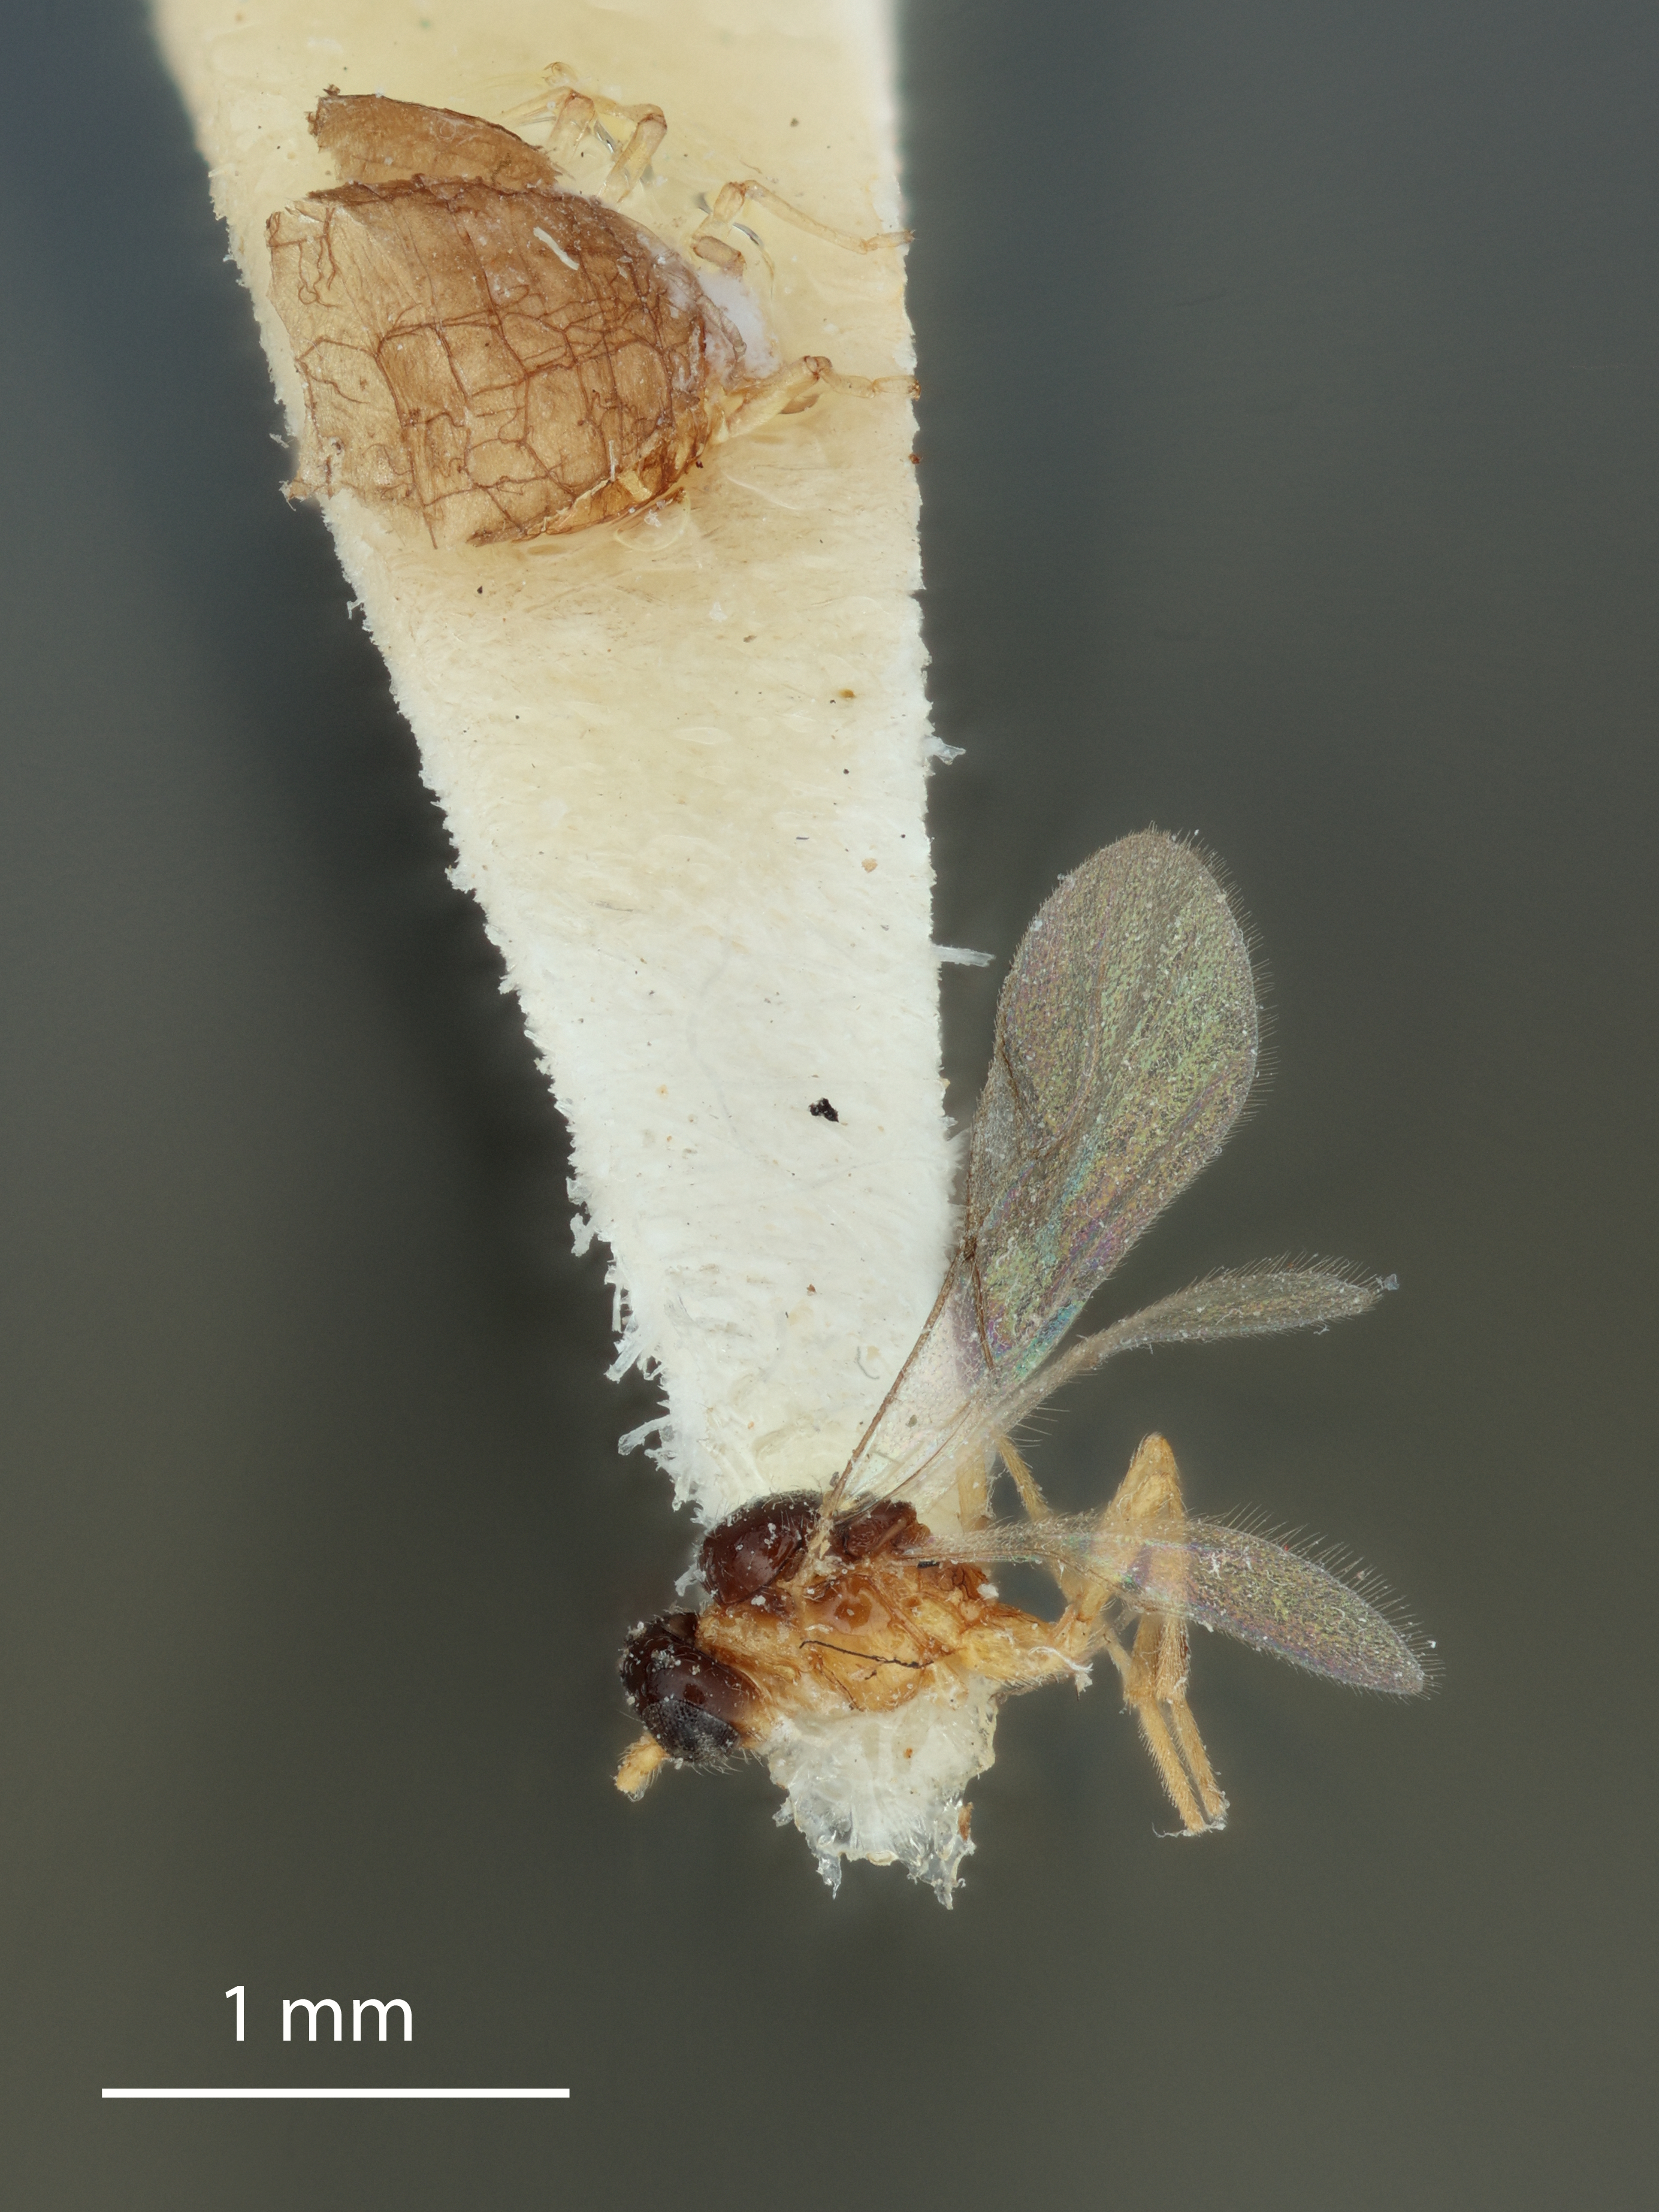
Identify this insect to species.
Bioxys japonicus
